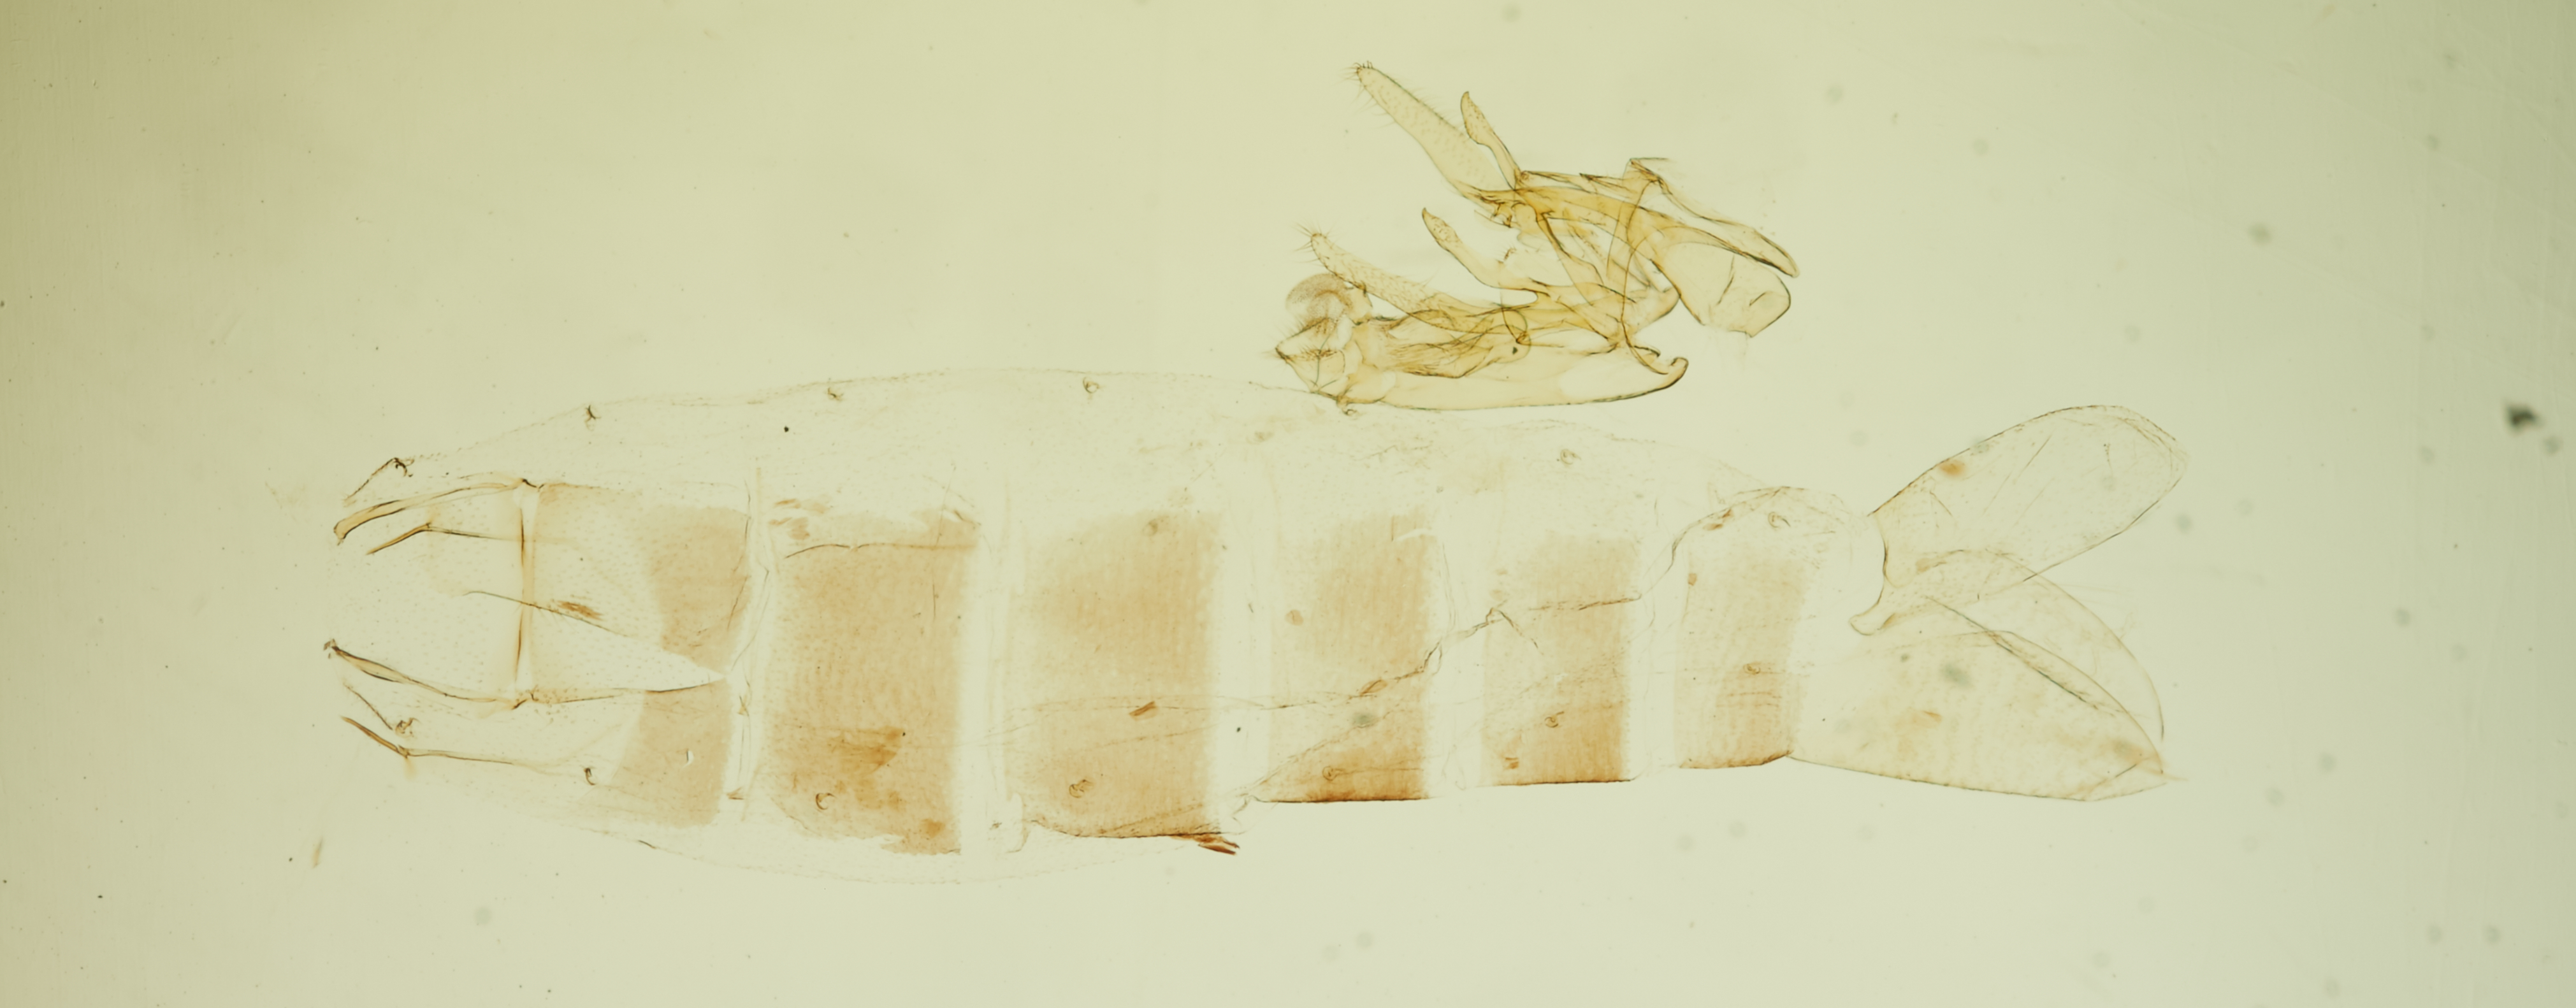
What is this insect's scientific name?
Gelechia mandella
